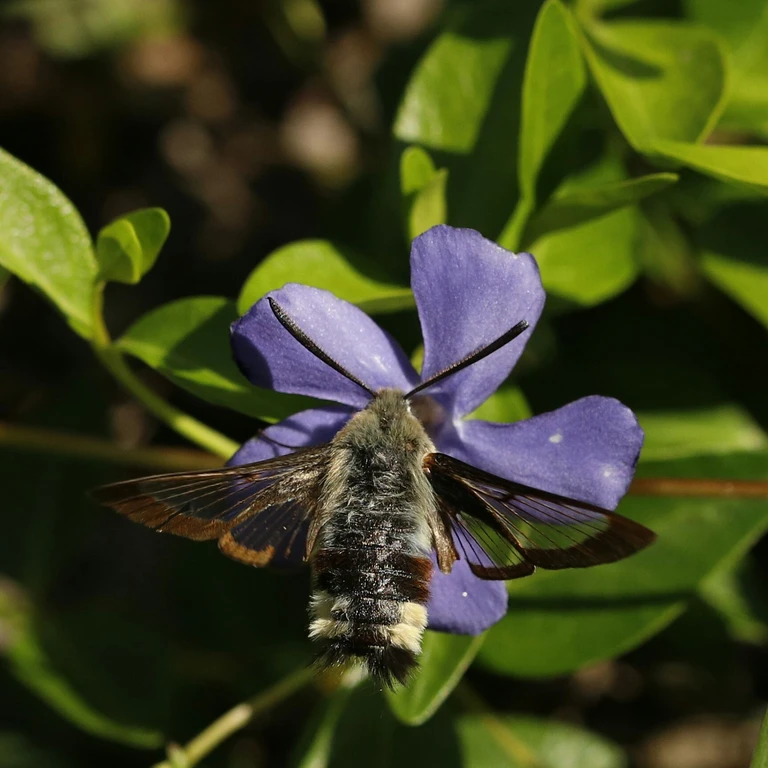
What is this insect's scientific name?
Hemaris fuciformis
